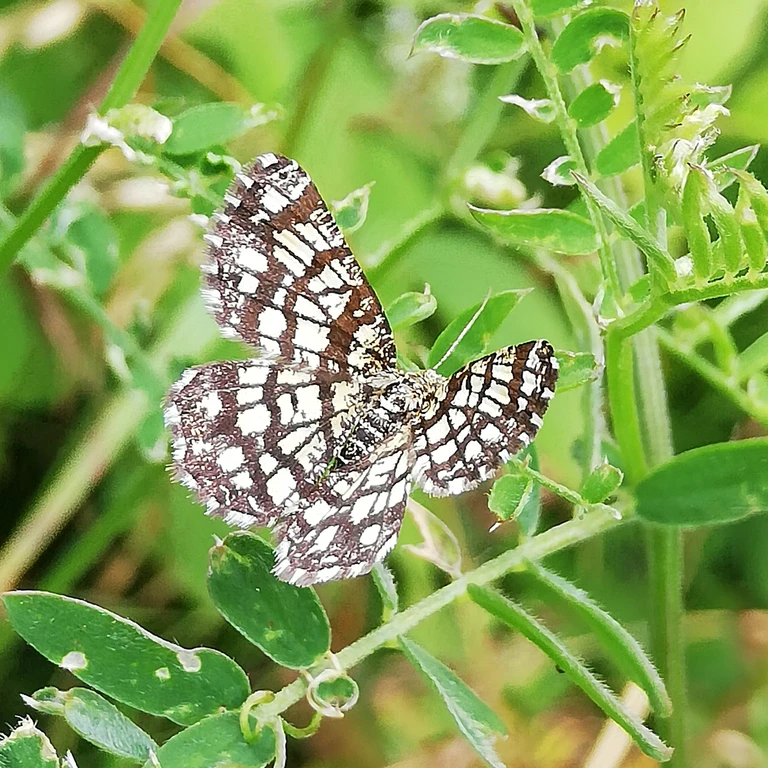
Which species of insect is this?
Chiasmia clathrata
